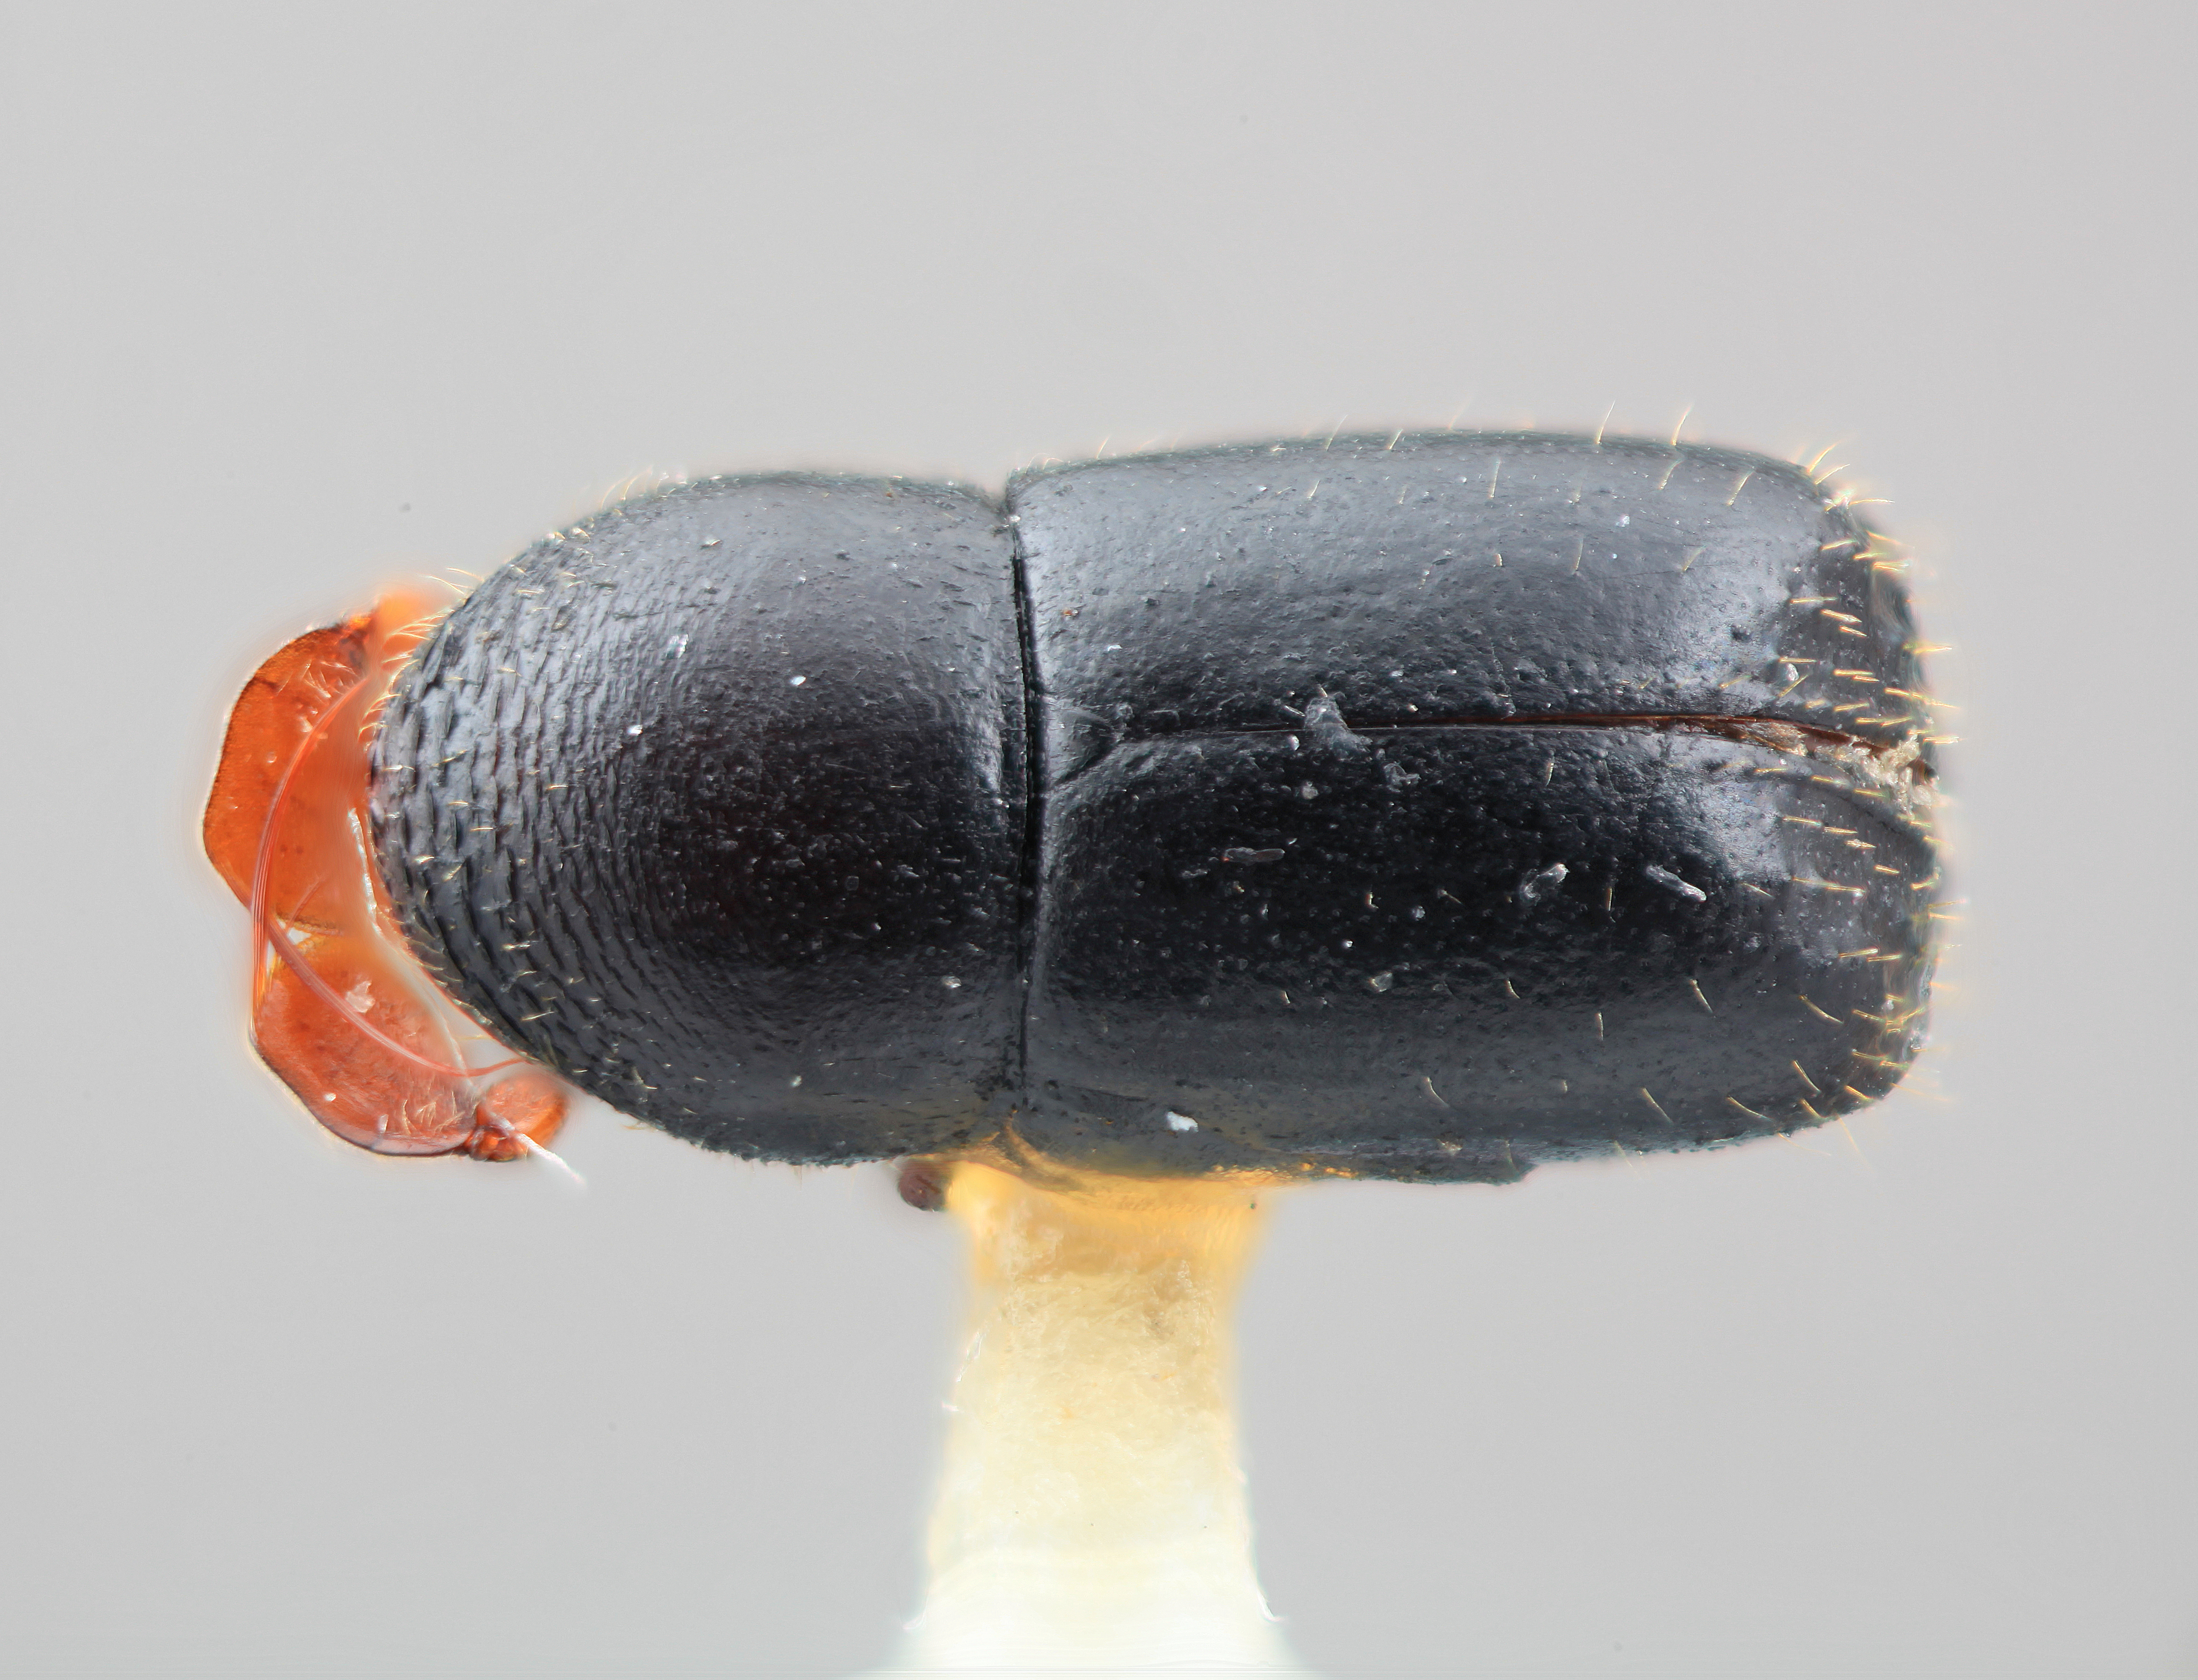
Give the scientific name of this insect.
Corthylus cirrifer
